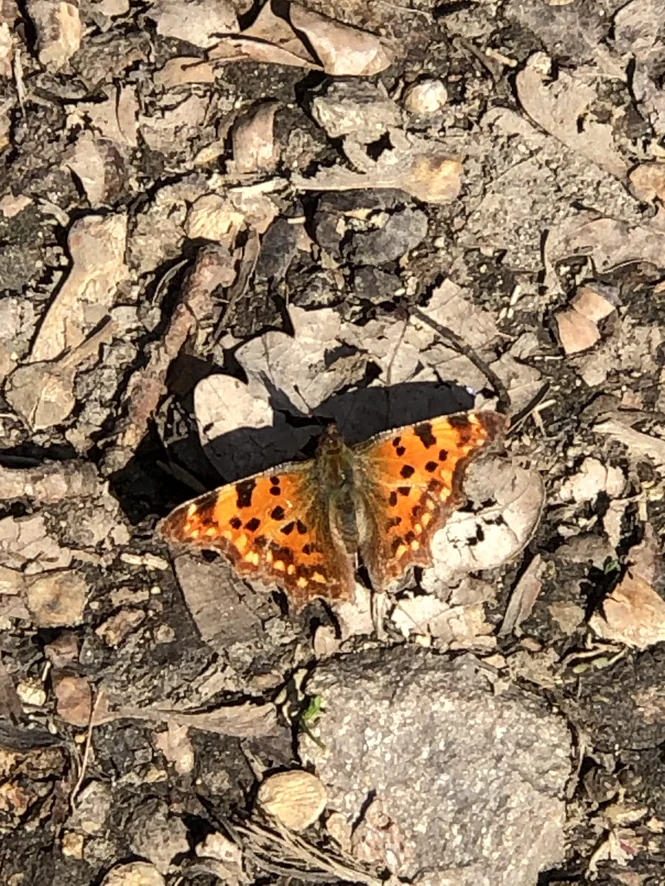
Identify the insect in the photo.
Polygonia c-album
